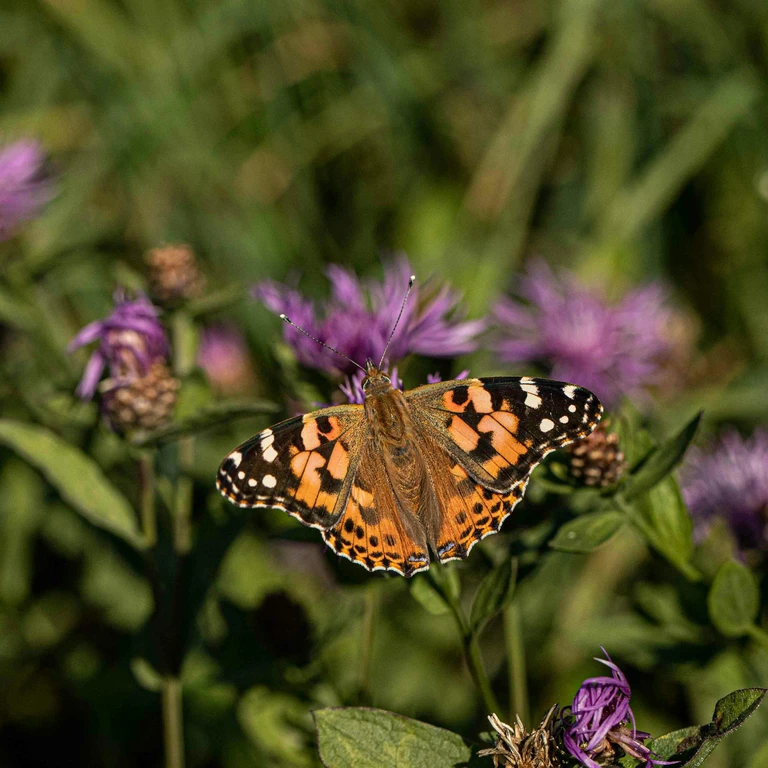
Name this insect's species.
Vanessa cardui
